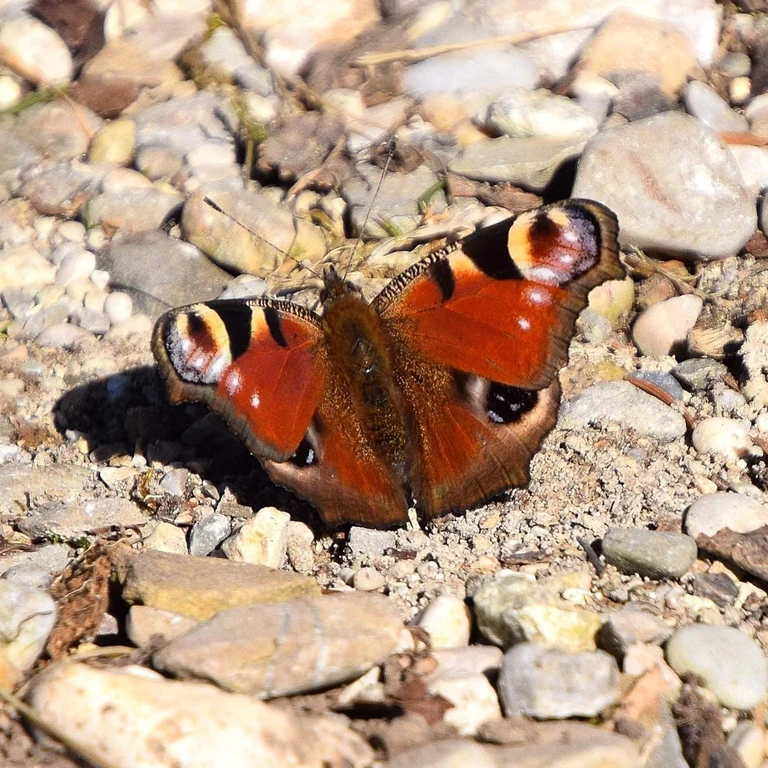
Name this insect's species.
Aglais io
